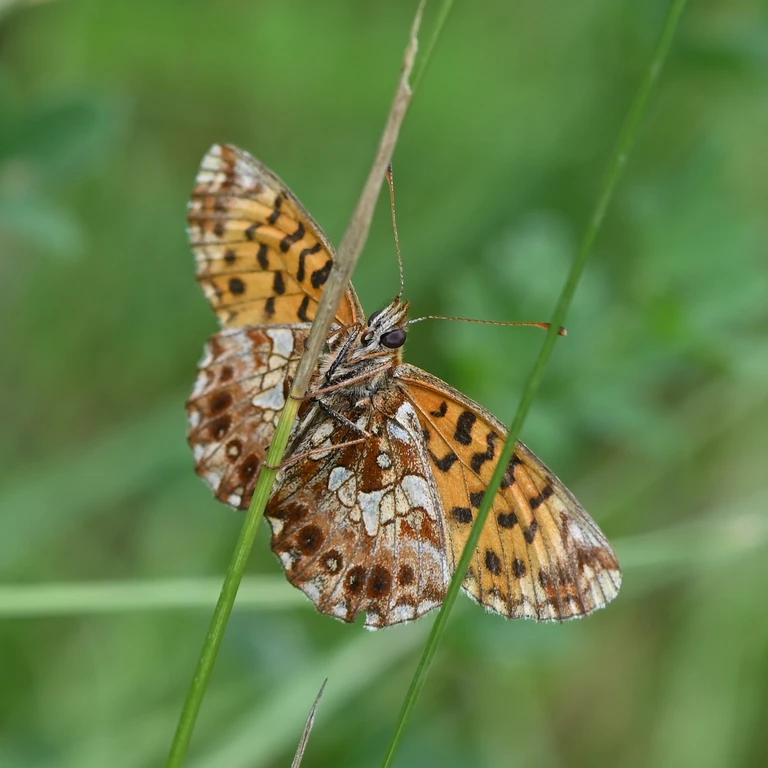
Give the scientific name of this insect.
Boloria dia
